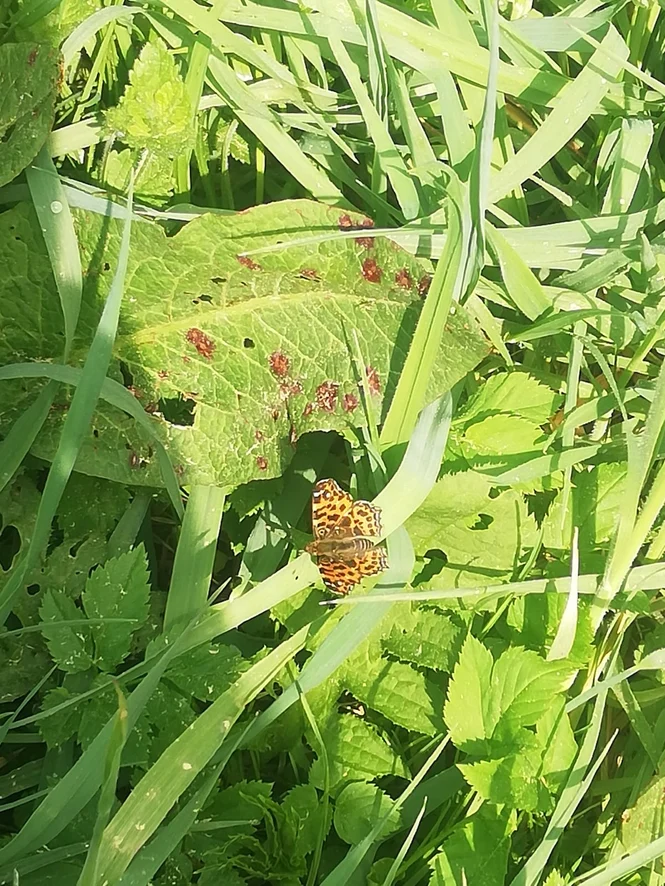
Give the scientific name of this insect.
Araschnia levana
